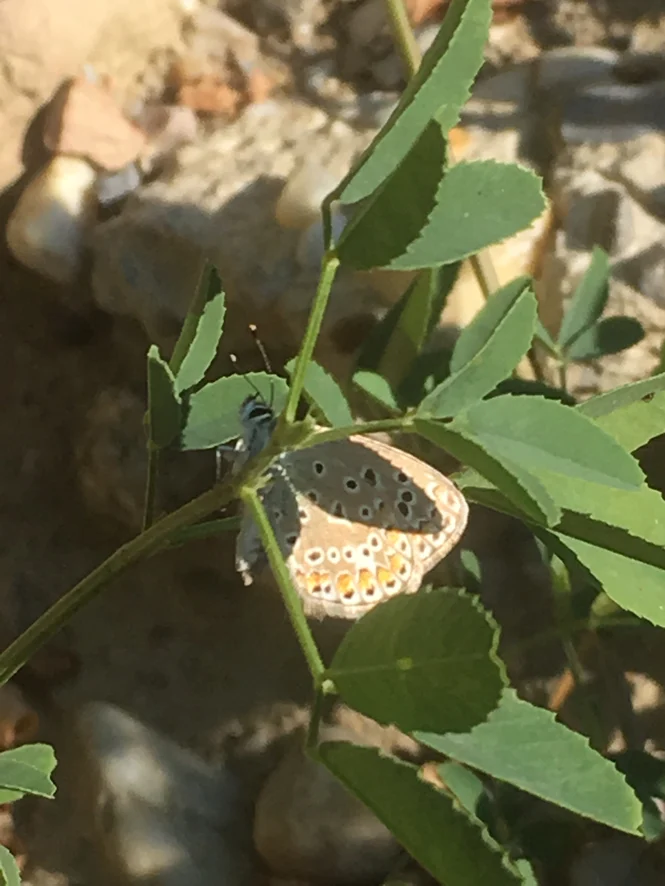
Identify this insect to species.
Polyommatus icarus
